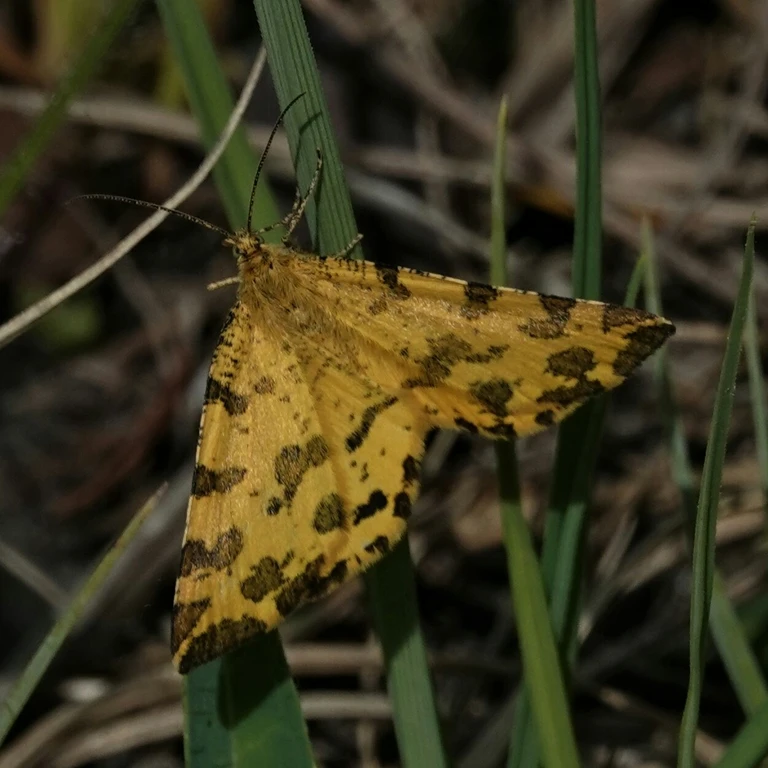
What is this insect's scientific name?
Pseudopanthera macularia
